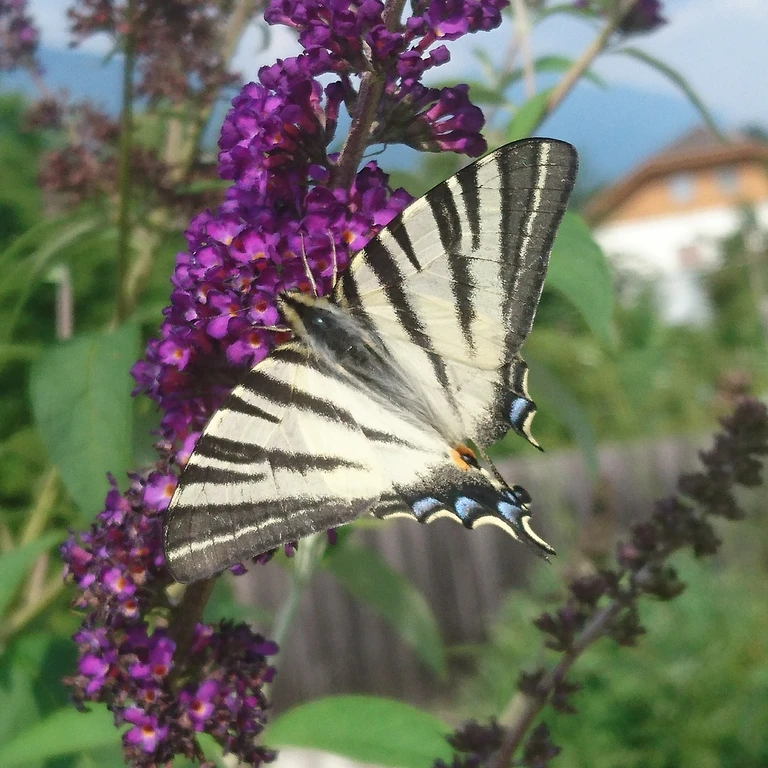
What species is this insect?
Iphiclides podalirius
